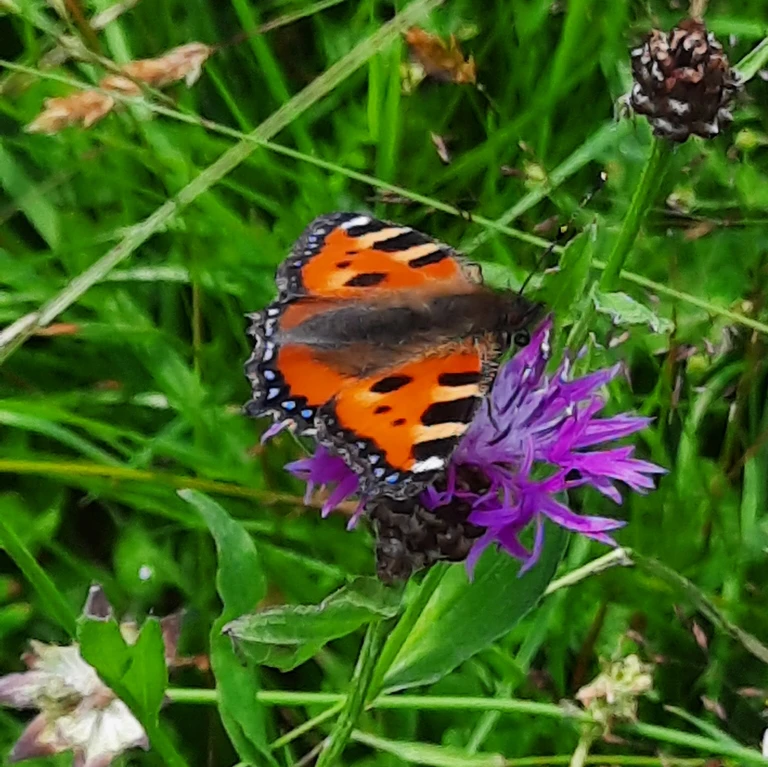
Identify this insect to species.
Aglais urticae
